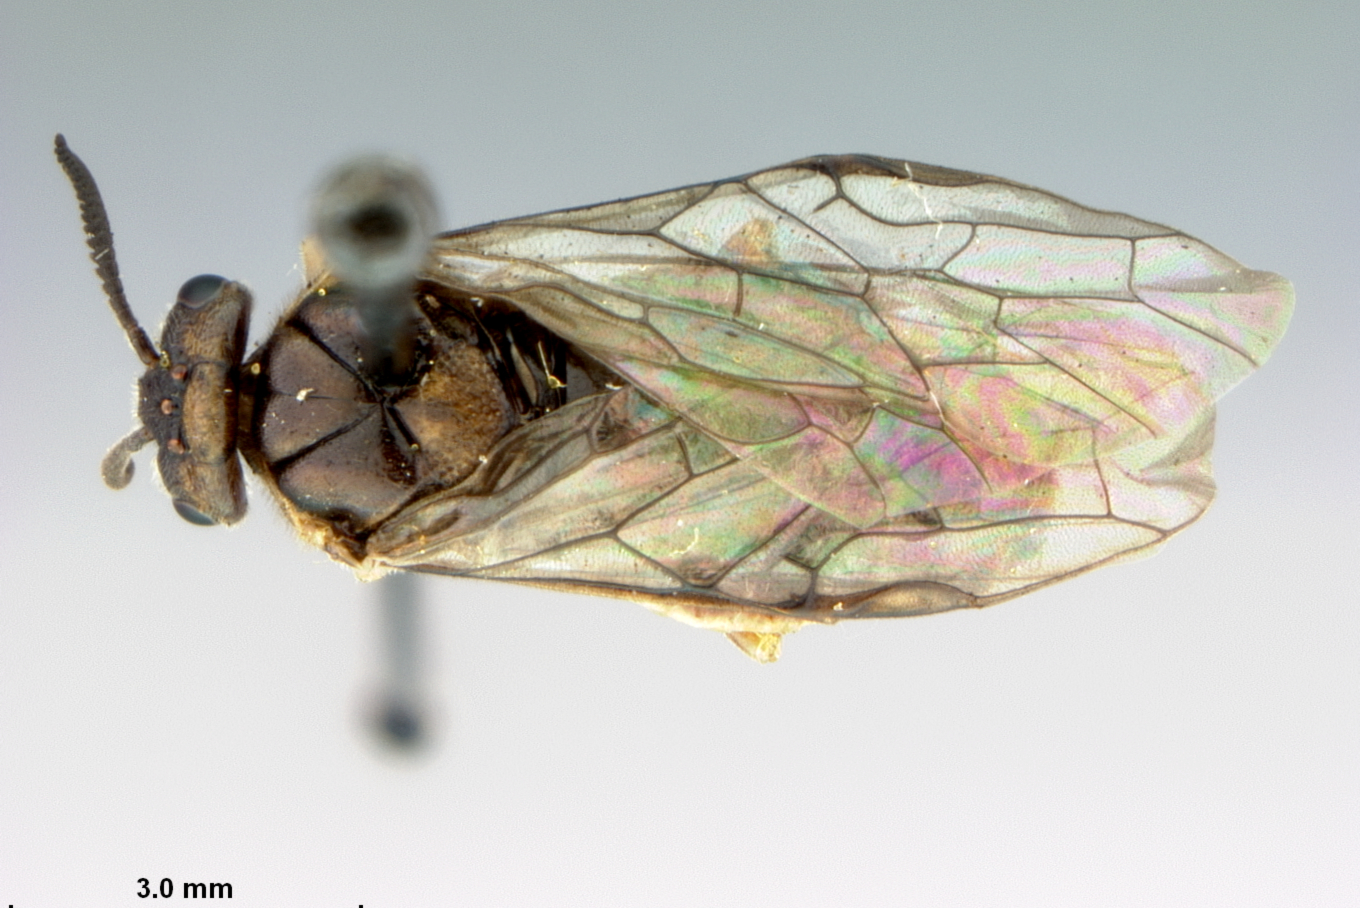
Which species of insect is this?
Neodiprion pratti
